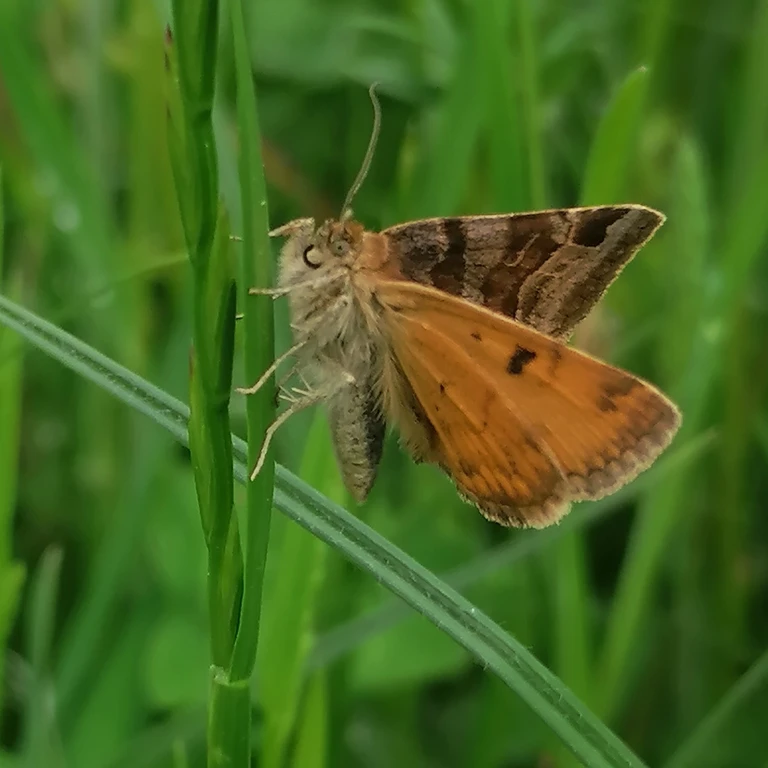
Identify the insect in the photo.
Euclidia glyphica
